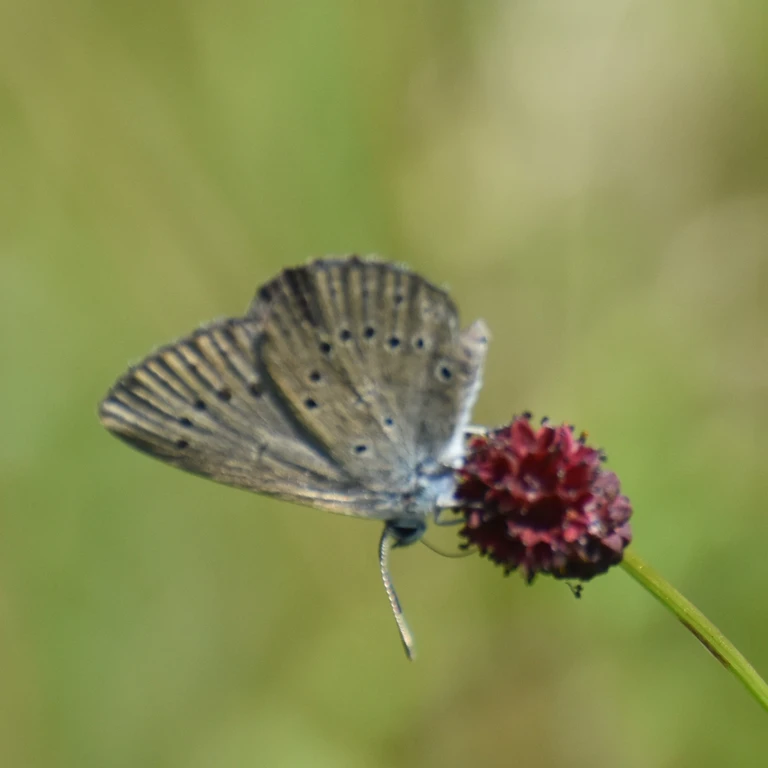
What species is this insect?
Phengaris teleius
